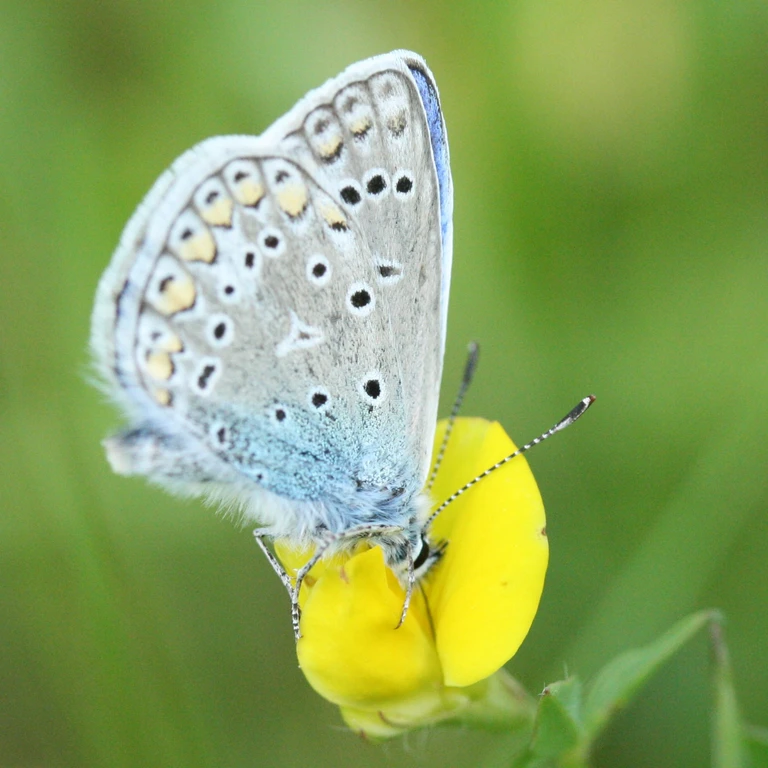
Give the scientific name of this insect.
Polyommatus icarus
